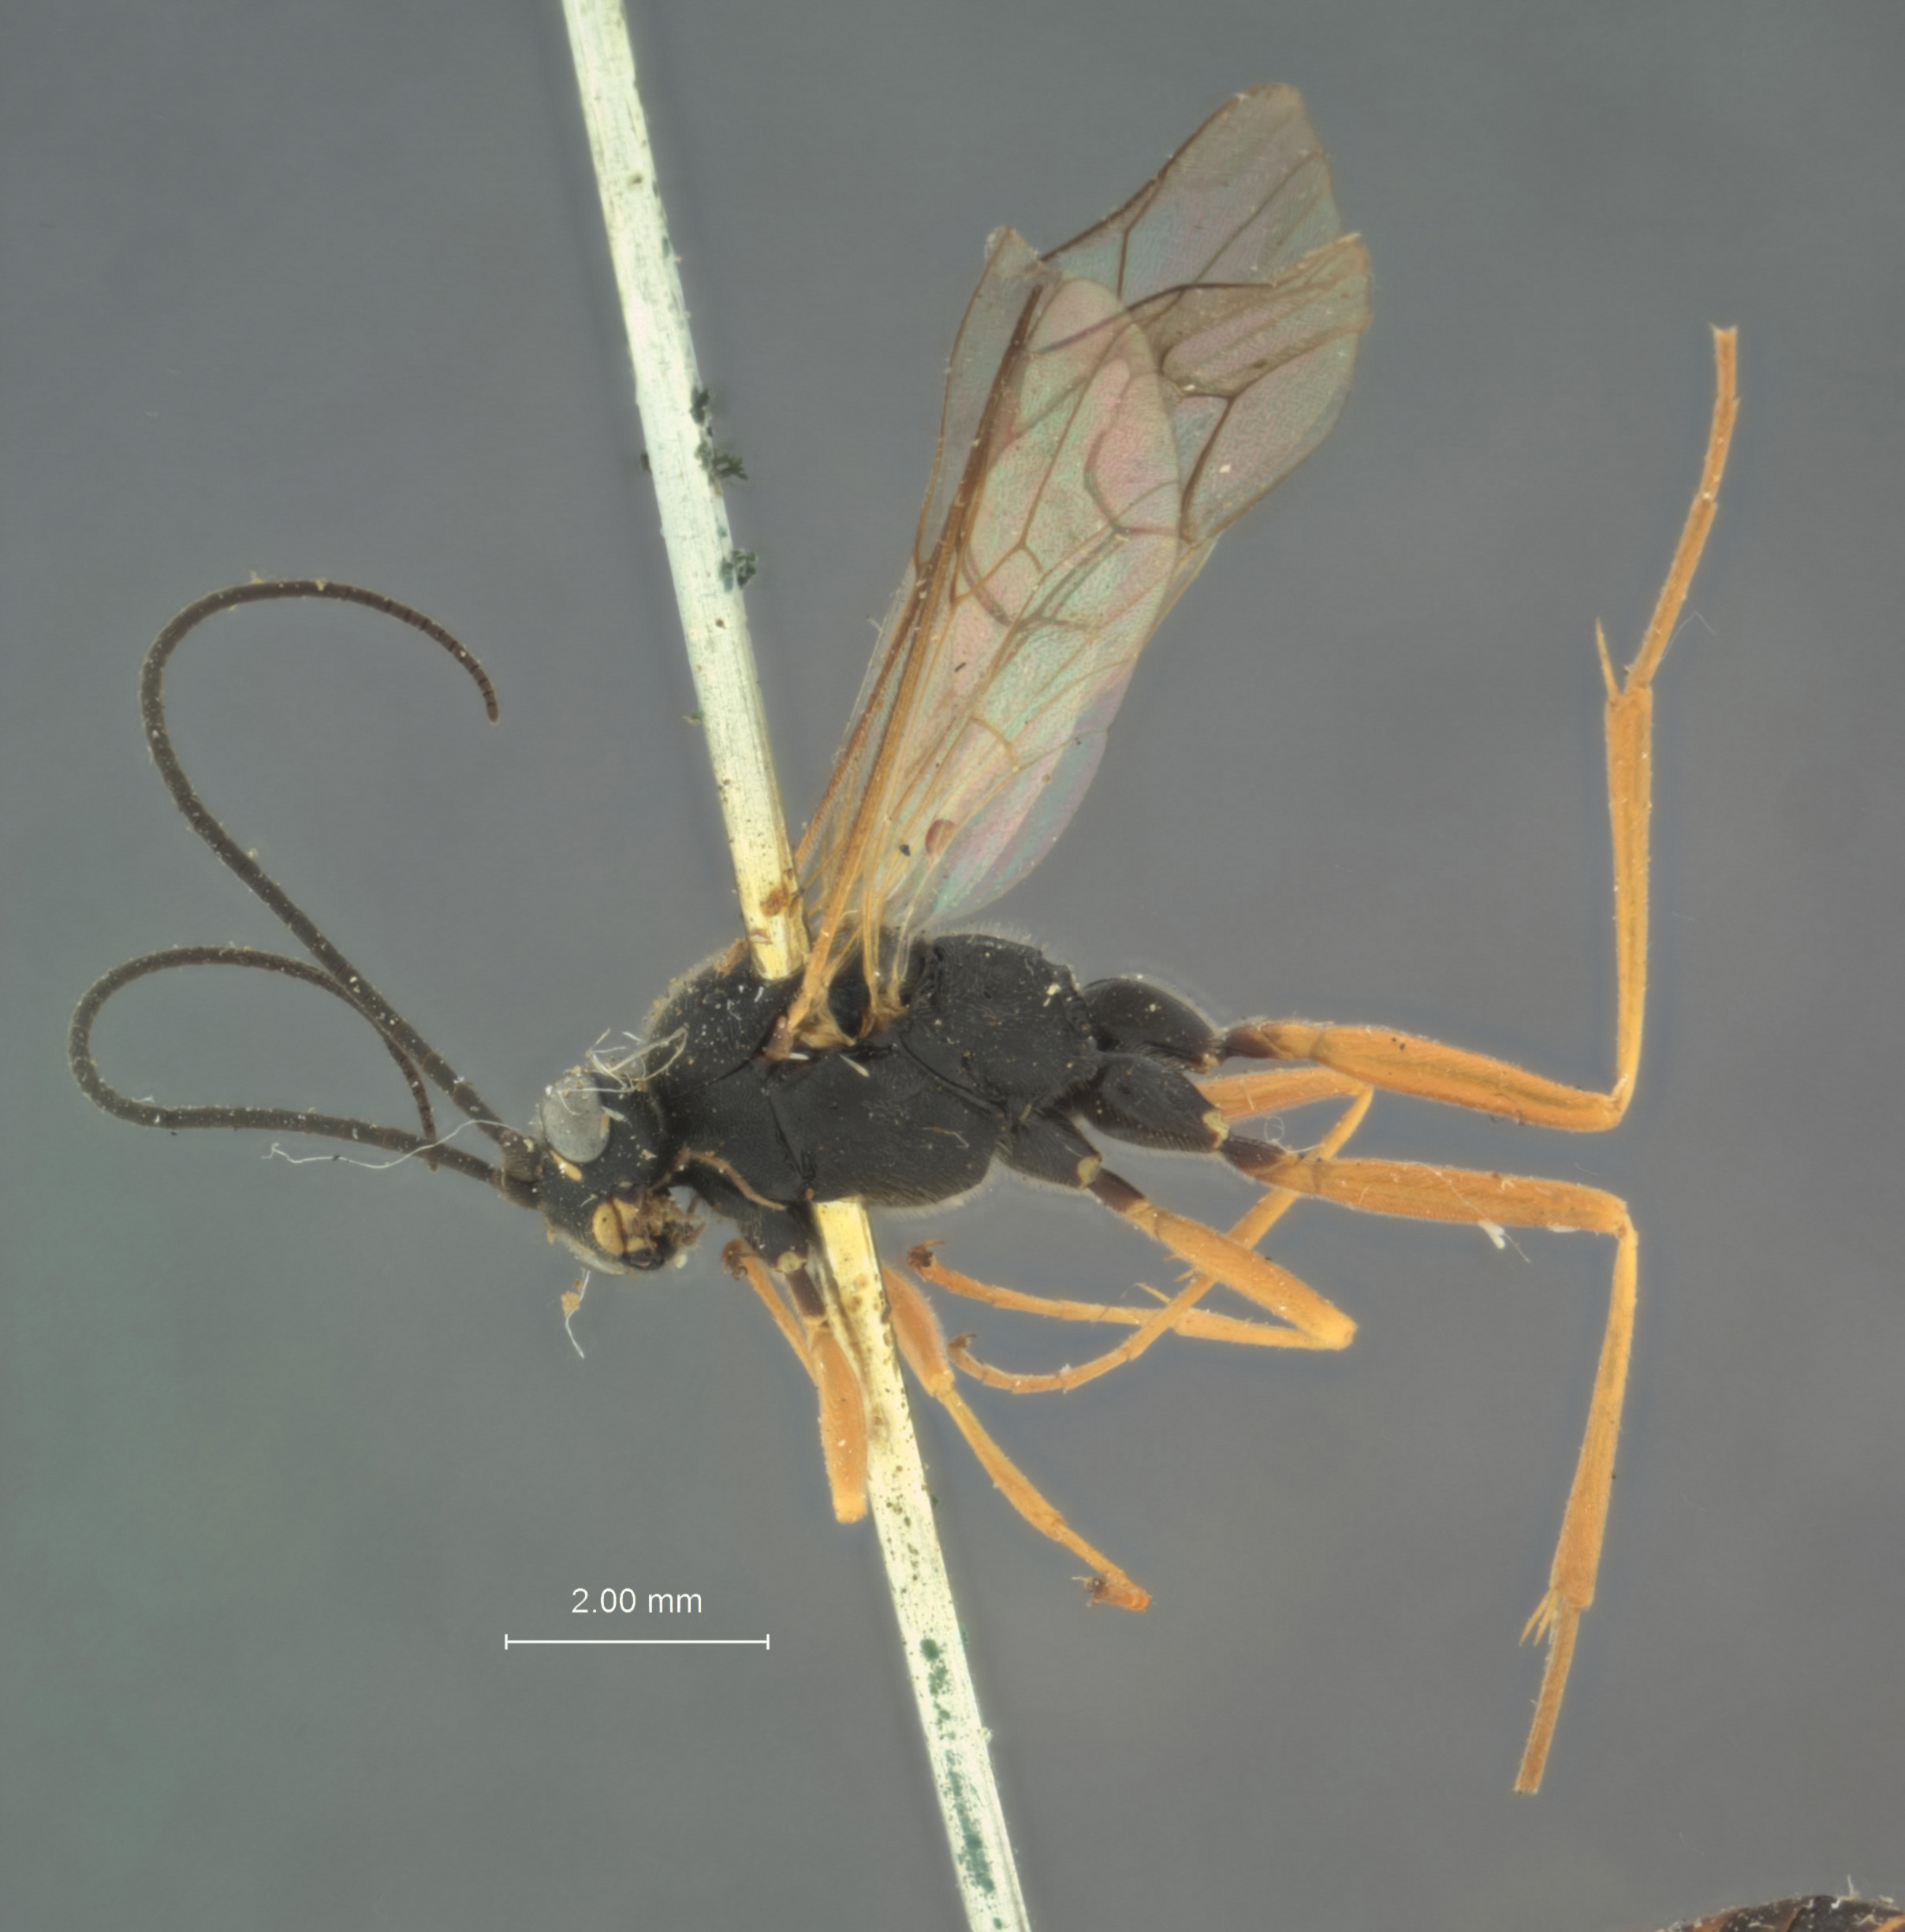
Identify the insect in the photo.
Echthrodoca clypearia
